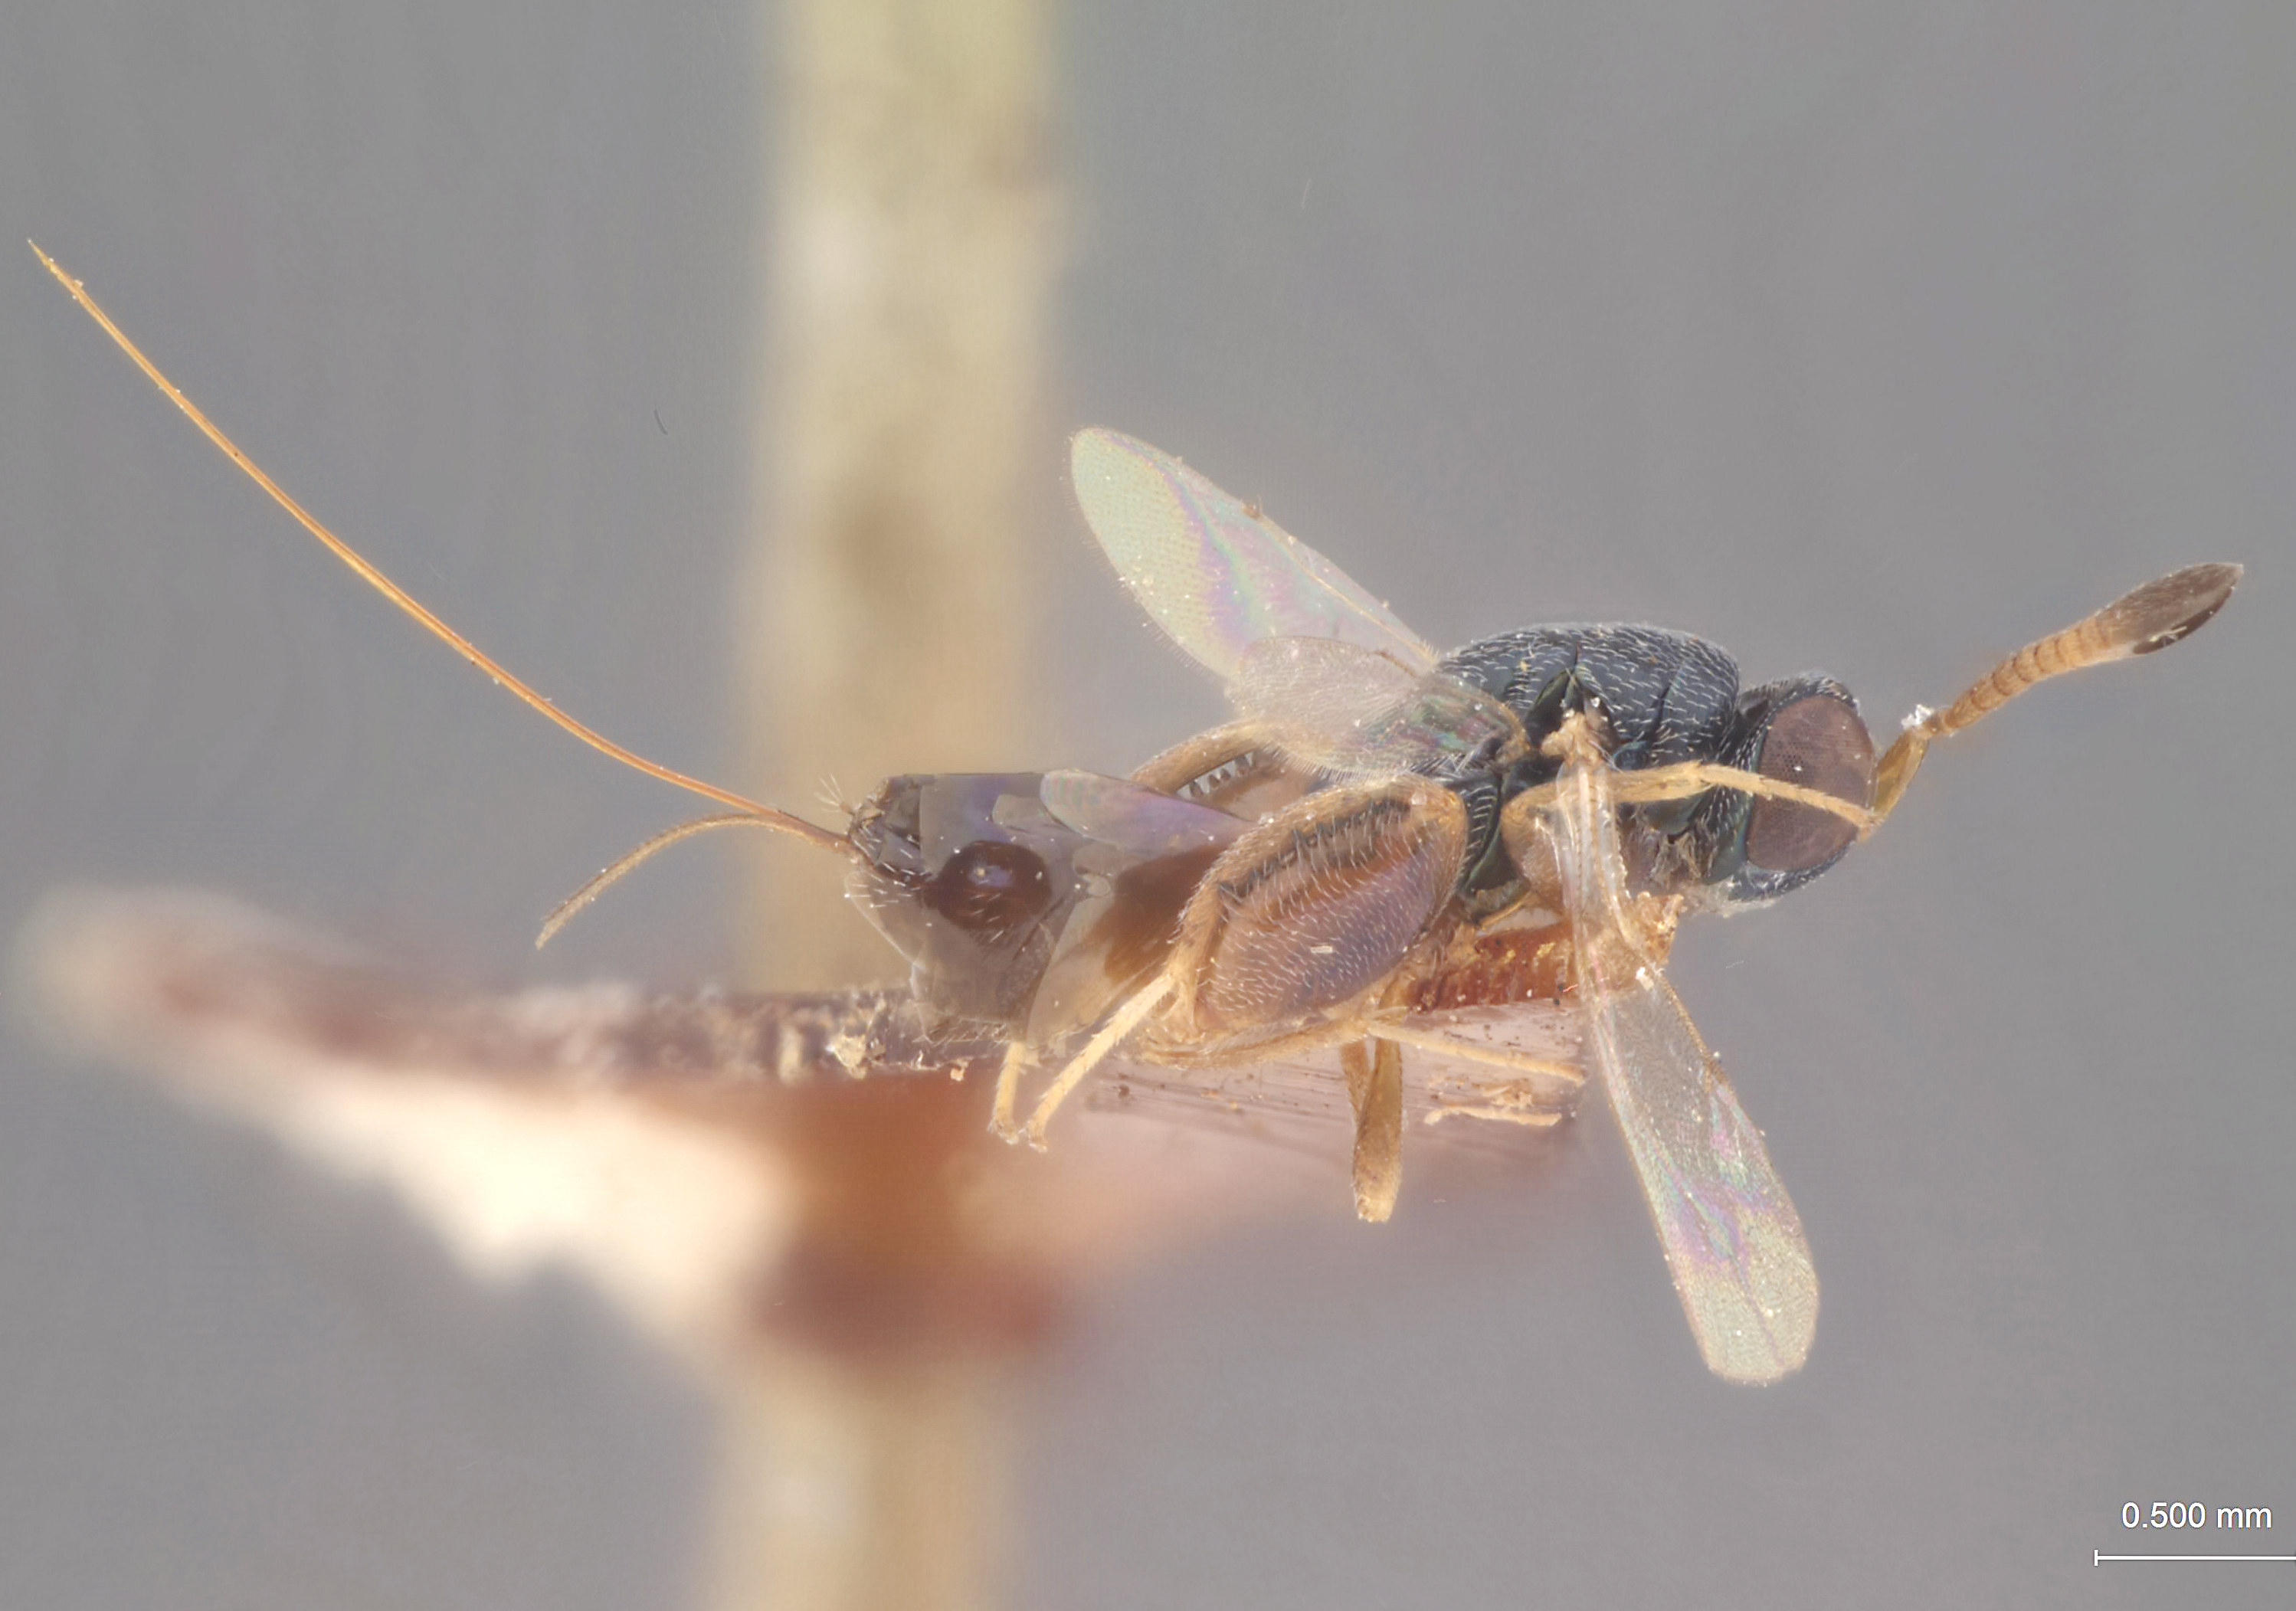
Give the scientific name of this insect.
Podagrion ahlonei
